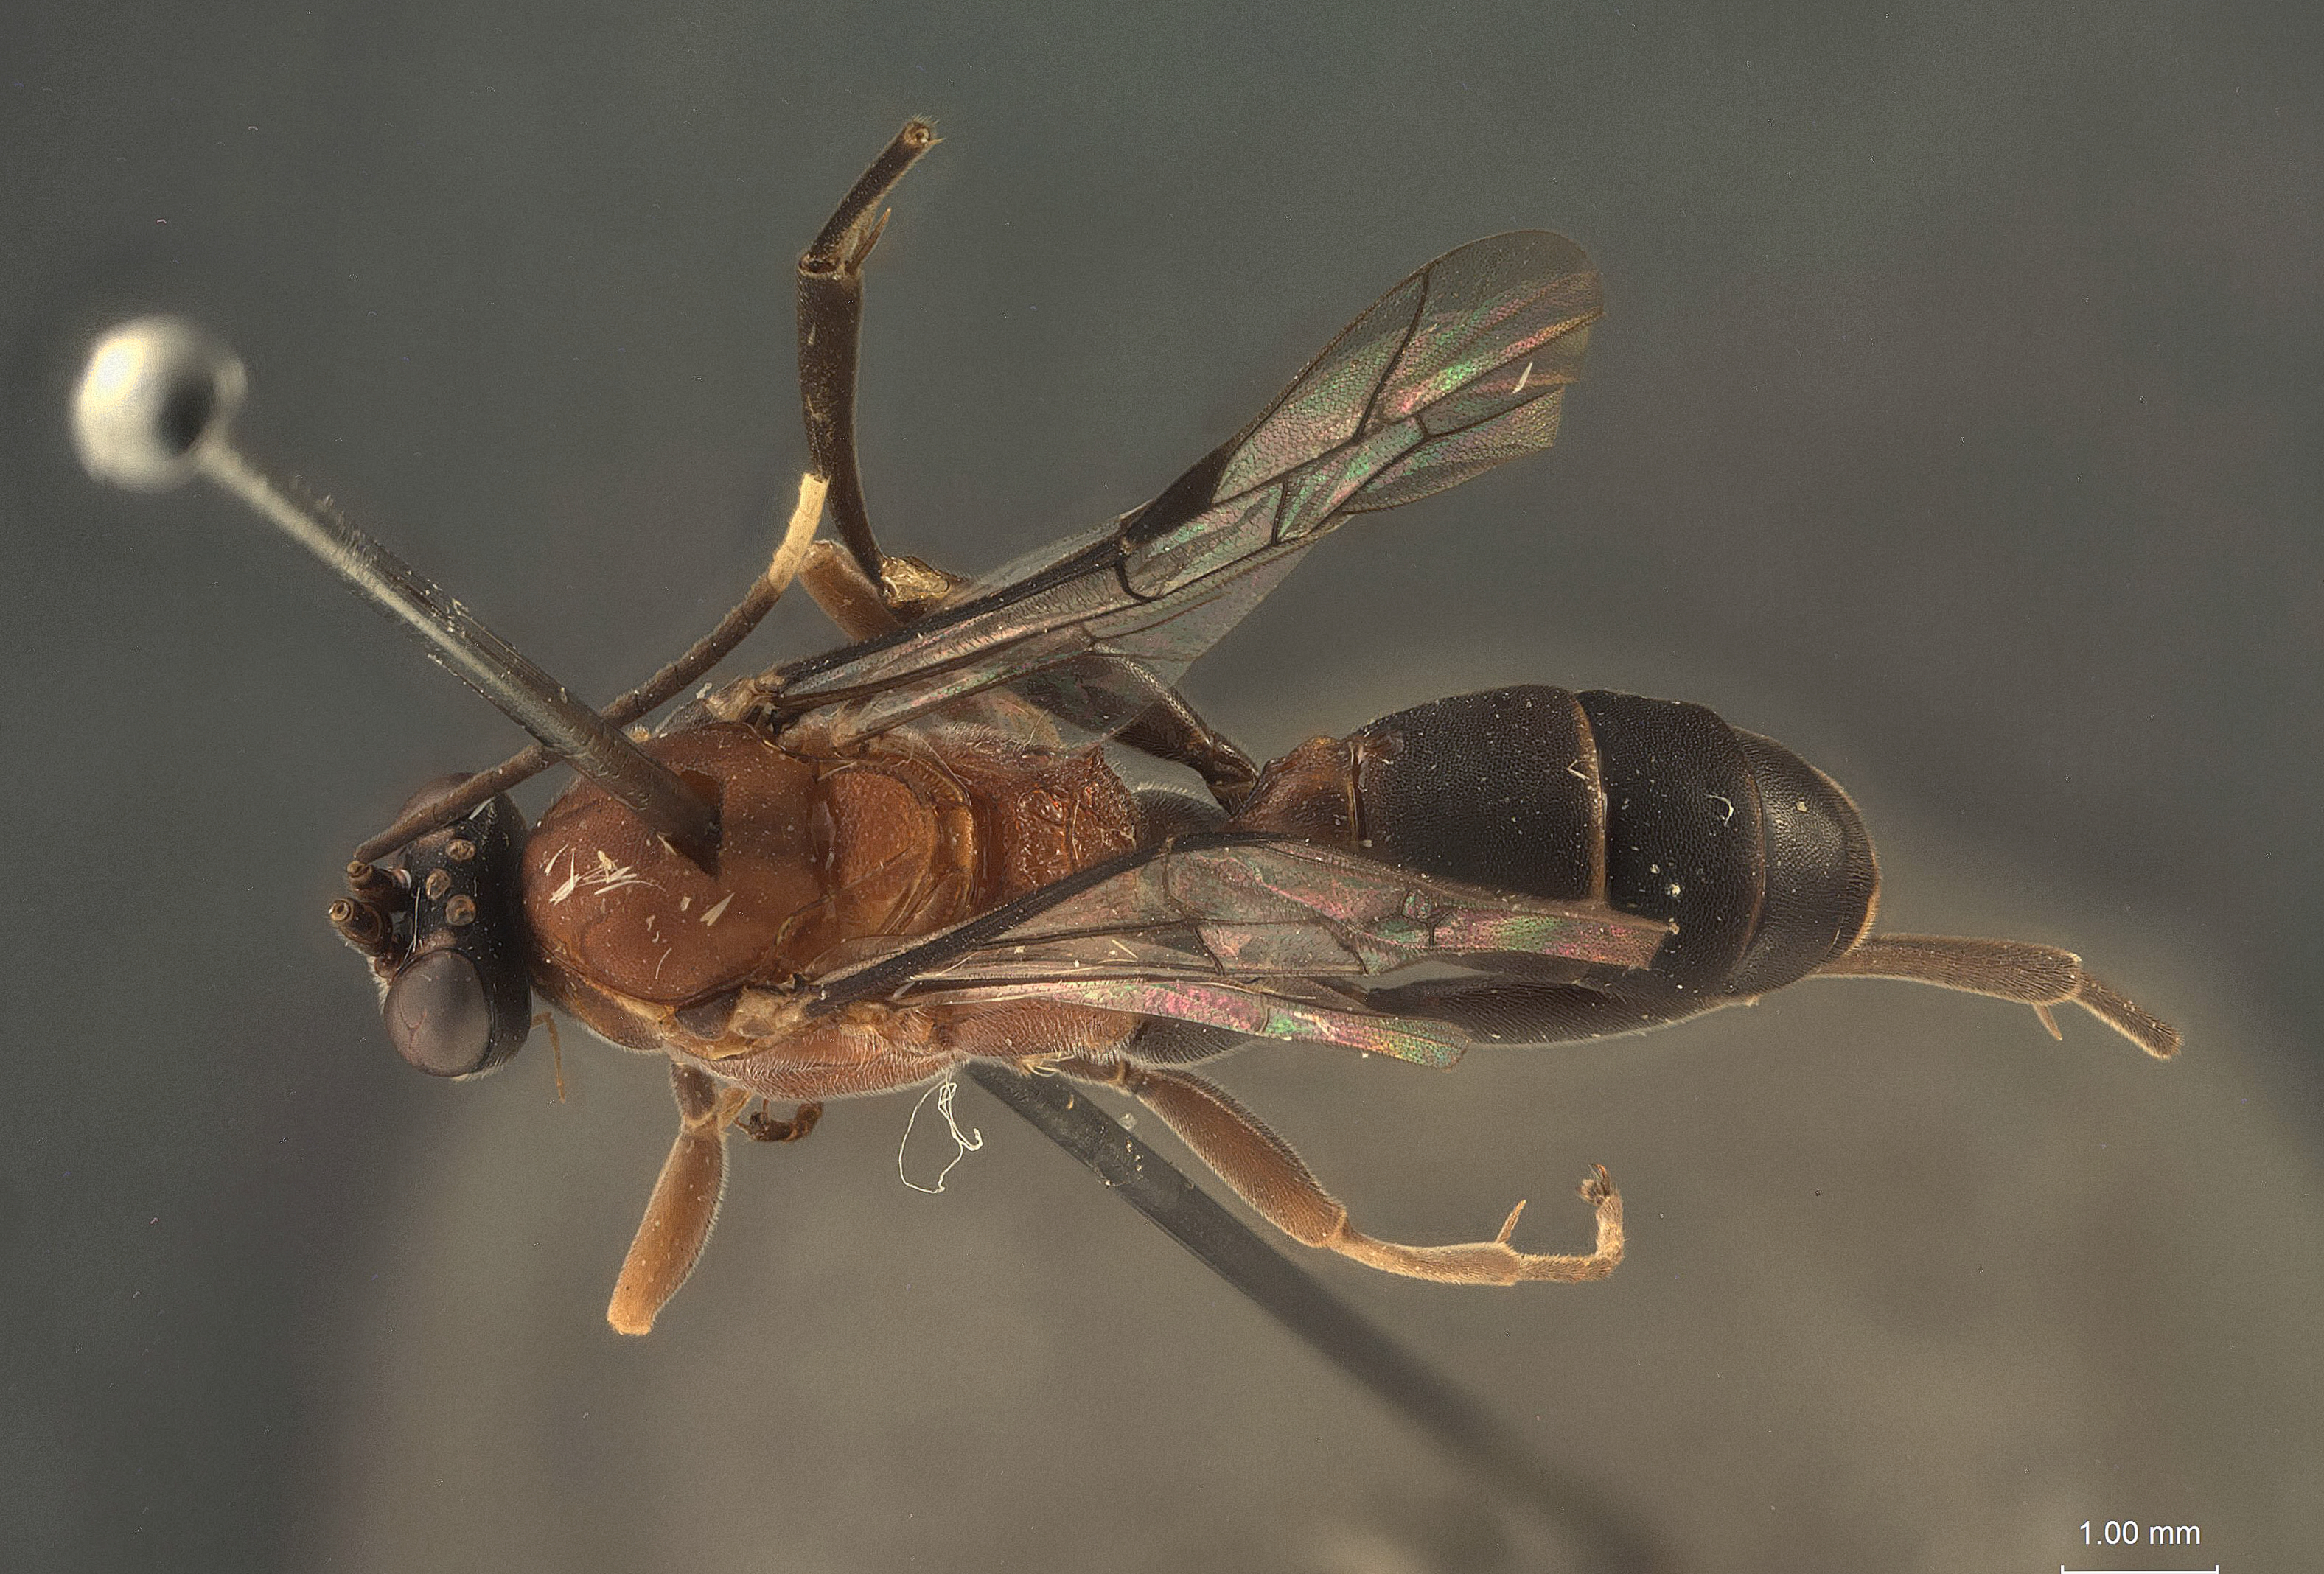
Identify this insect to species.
Rhadinadontops natalensis
